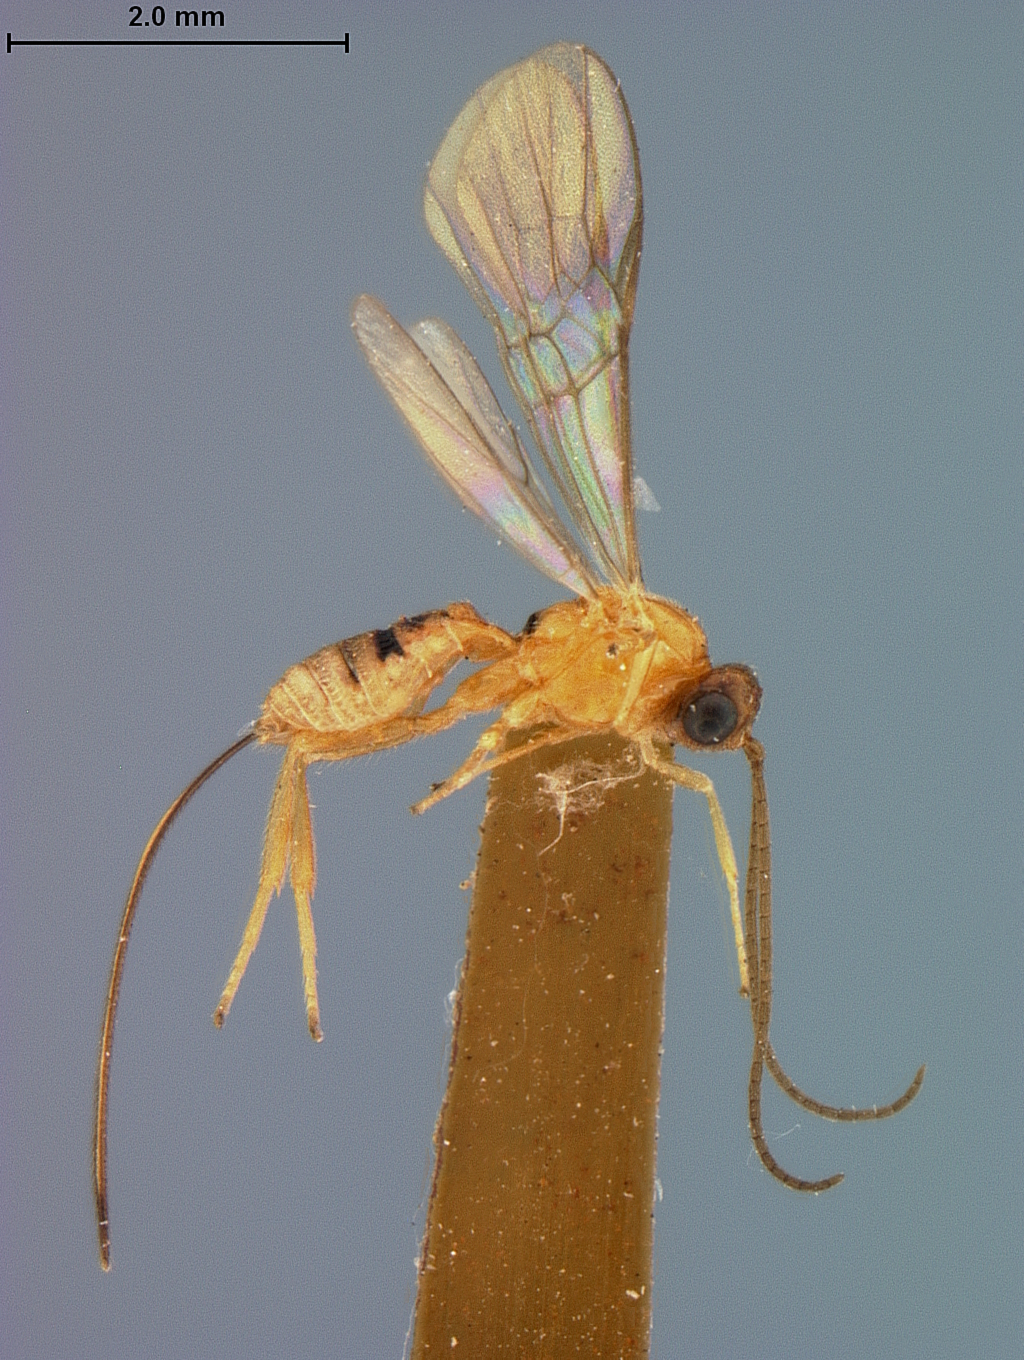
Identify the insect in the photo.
Microbracon uichancoi
